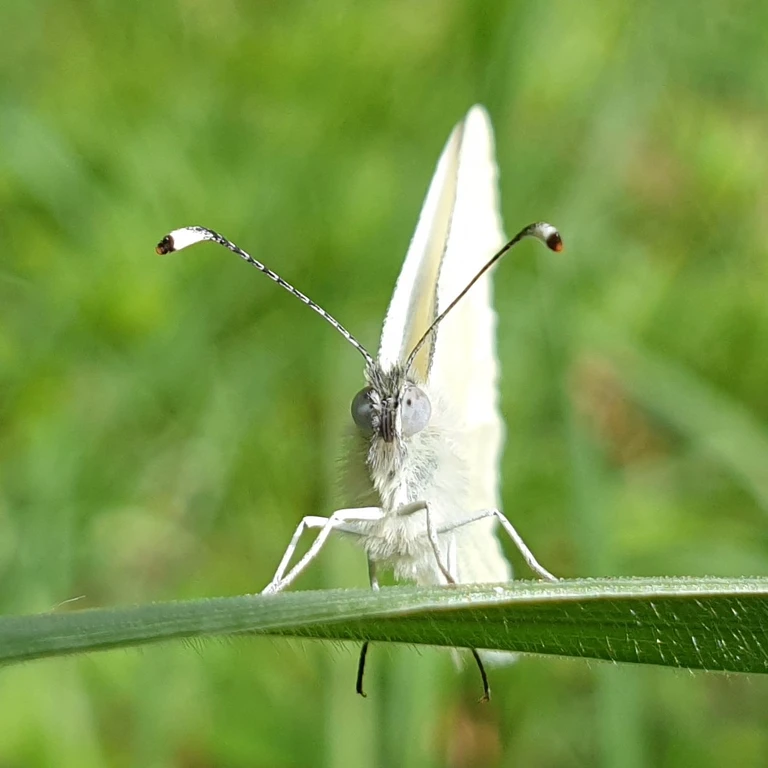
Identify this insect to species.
Leptidea sinapis/juvernica
